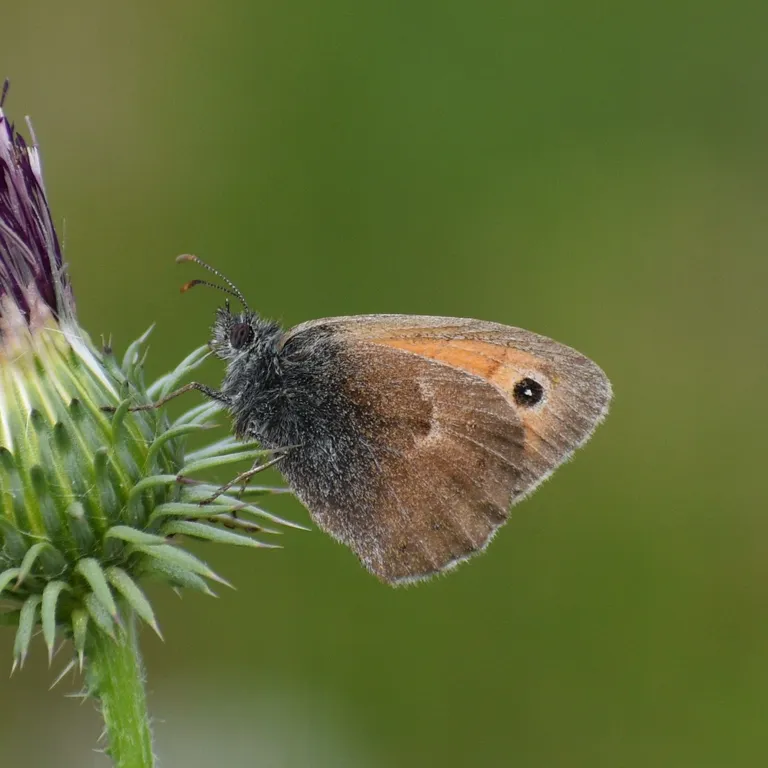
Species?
Coenonympha pamphilus
